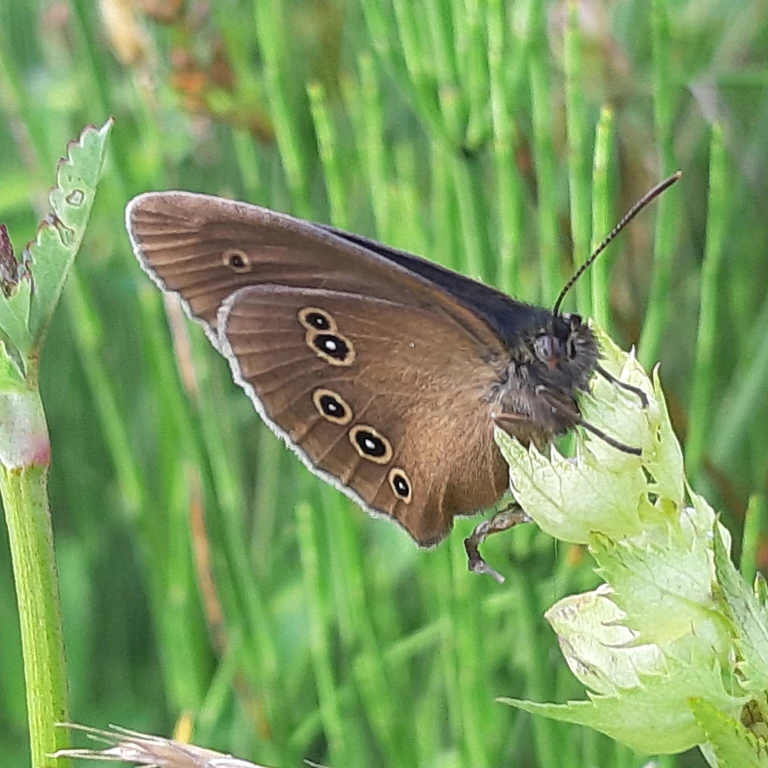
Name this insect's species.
Aphantopus hyperantus
